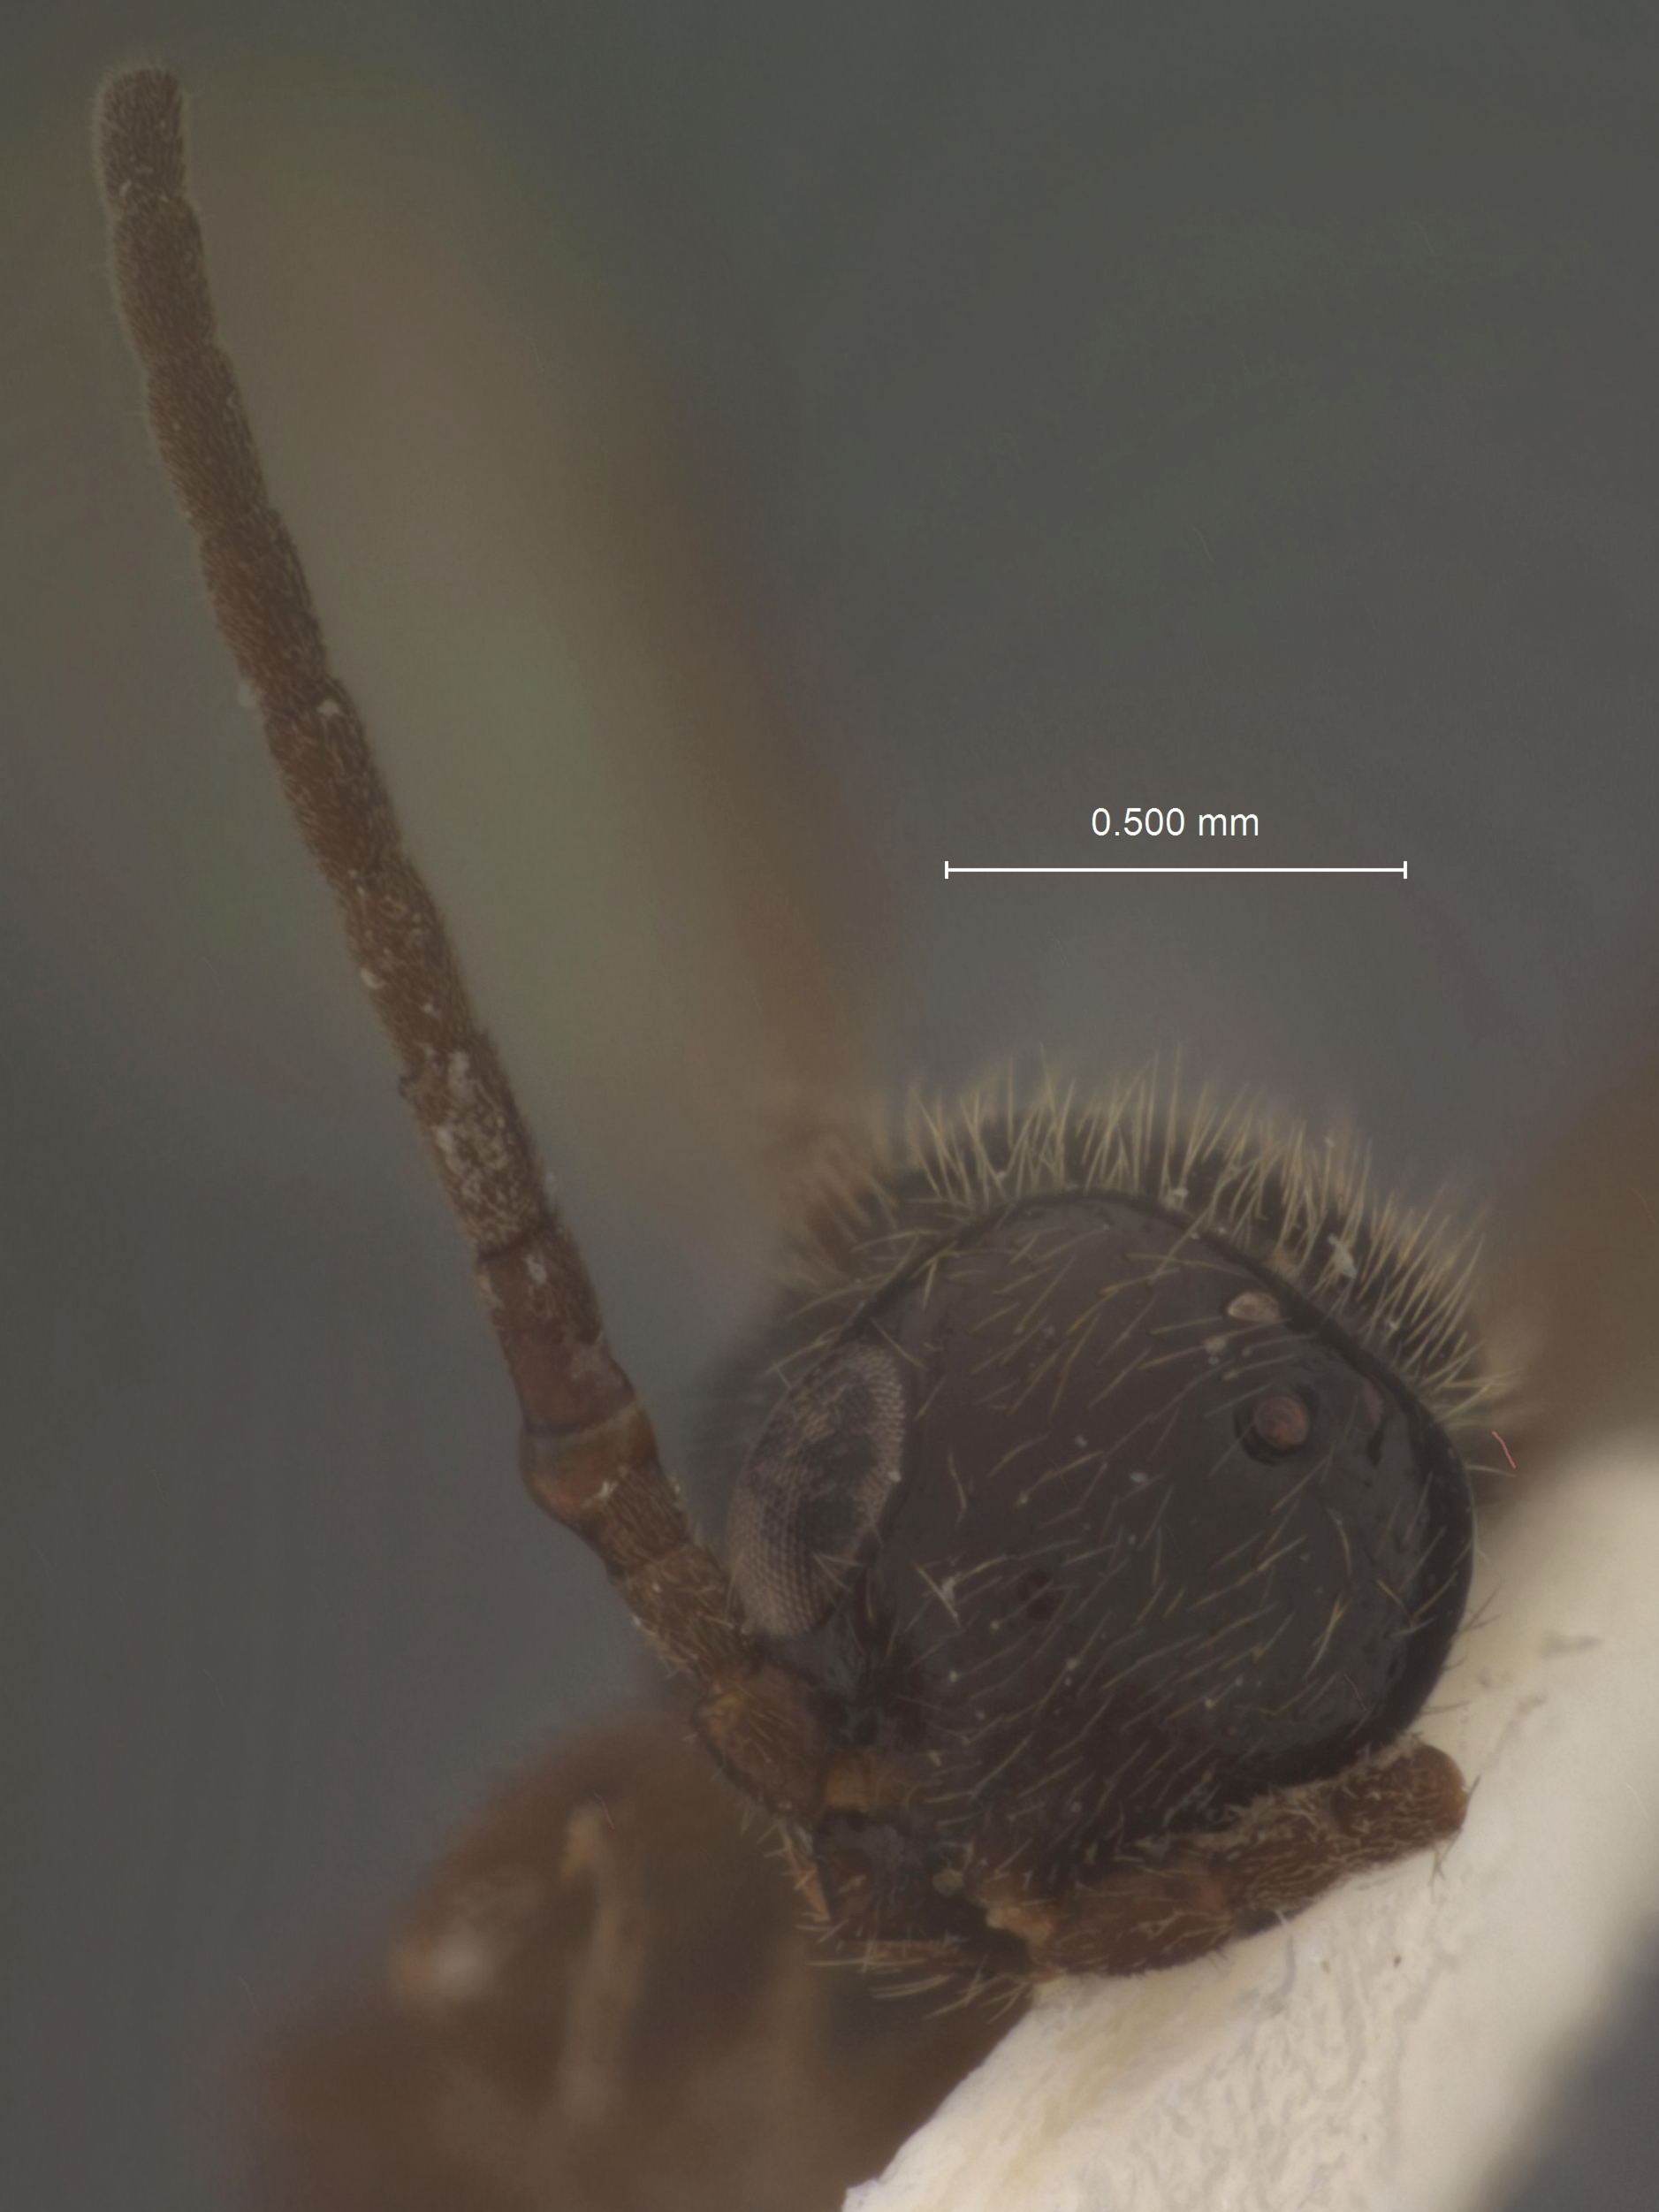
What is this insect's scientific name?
Mesitius monticola
